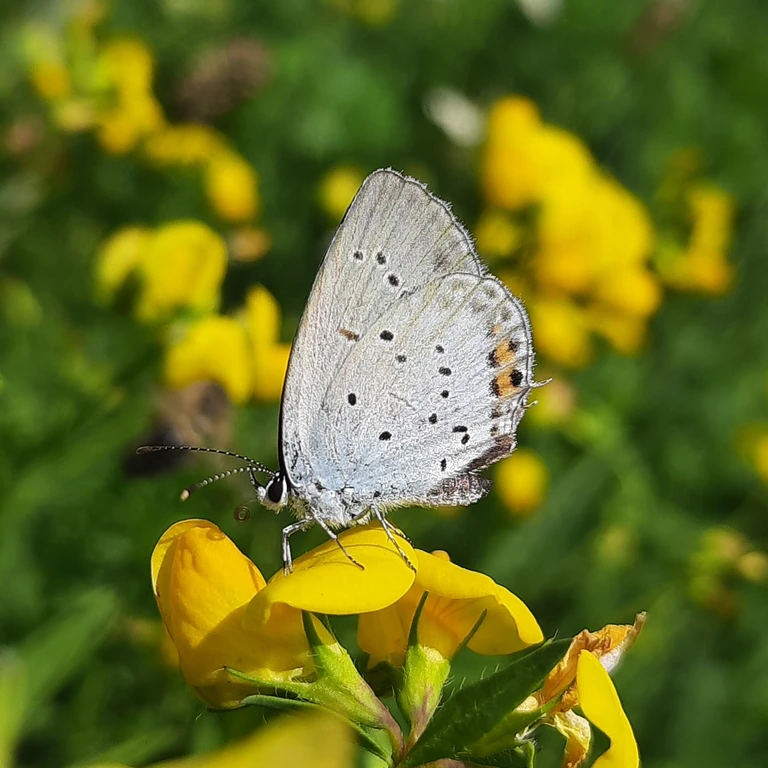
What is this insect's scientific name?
Cupido argiades (also Elkalyce argiades)
